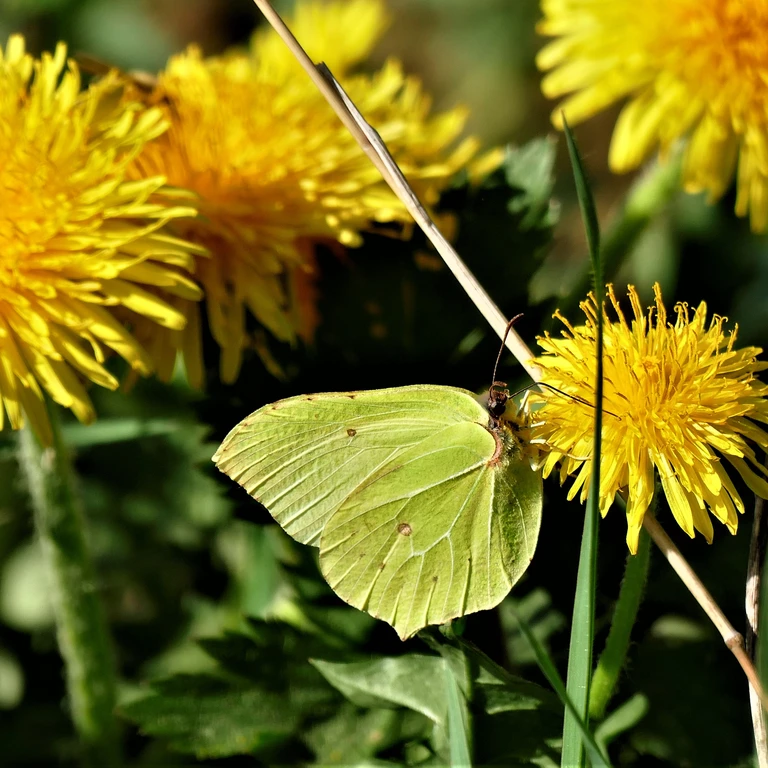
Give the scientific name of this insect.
Gonepteryx rhamni
